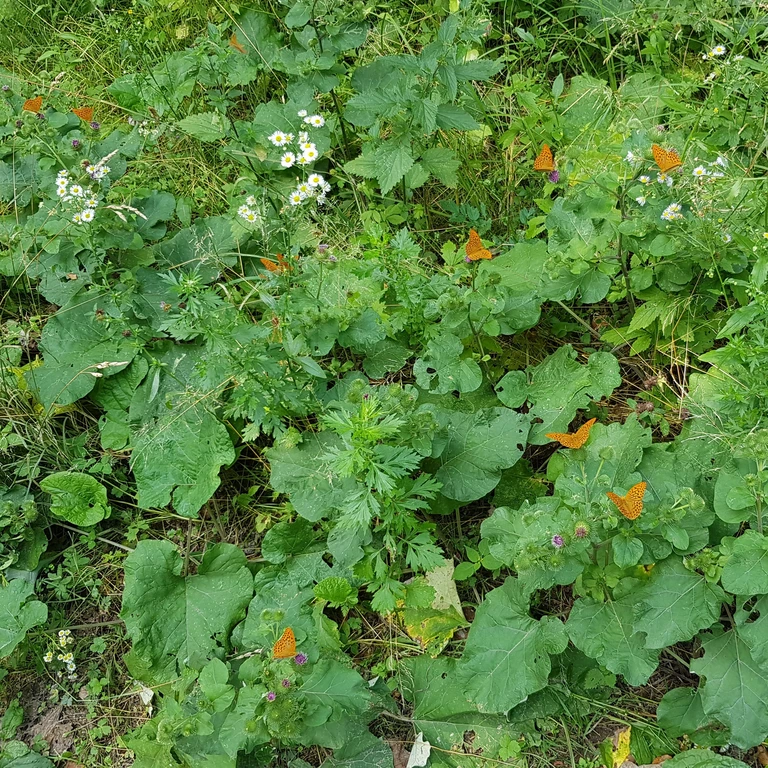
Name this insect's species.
Argynnis paphia
